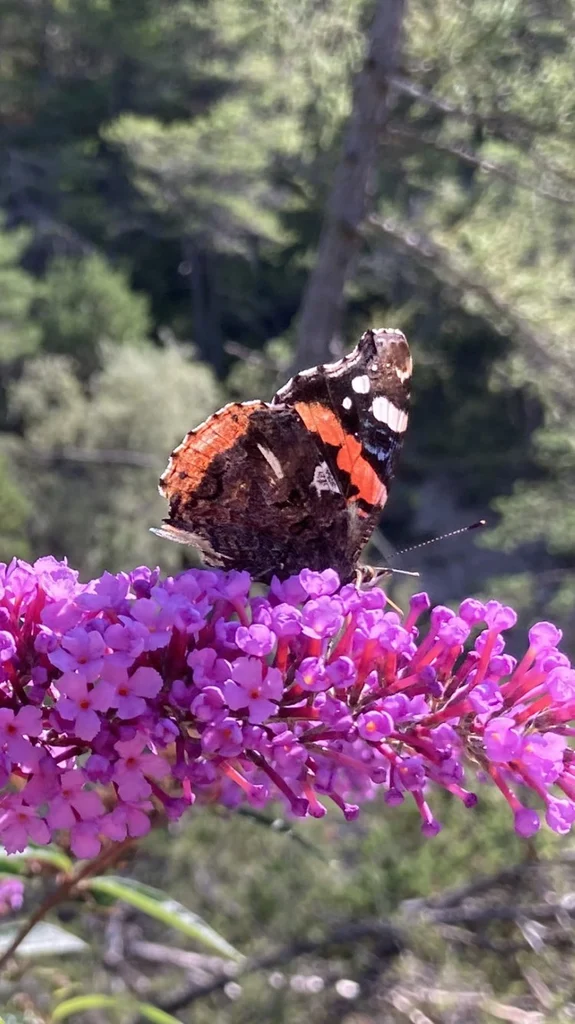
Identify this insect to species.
Vanessa atalanta
